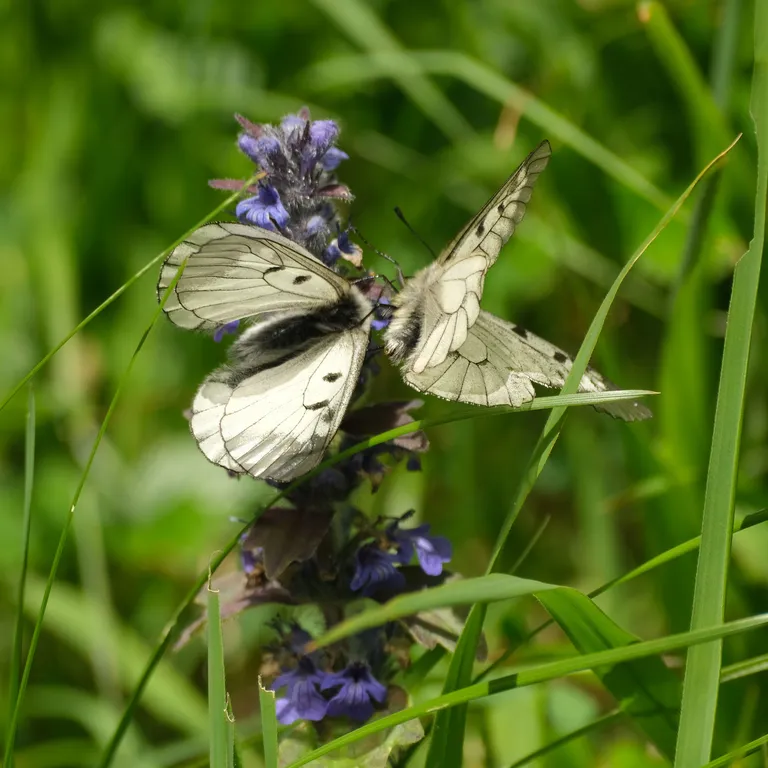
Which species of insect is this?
Parnassius mnemosyne
